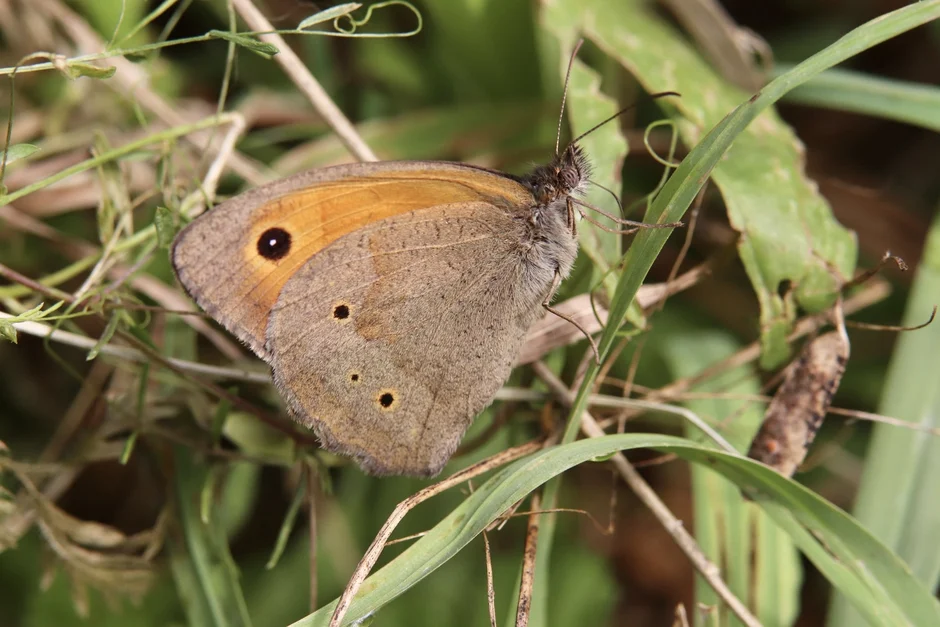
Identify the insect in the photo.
Maniola jurtina
